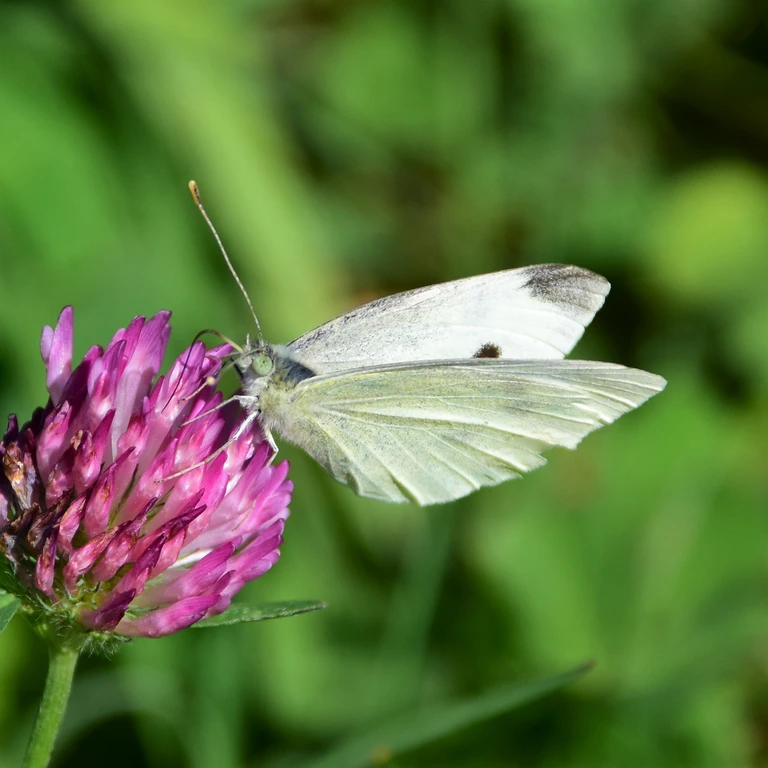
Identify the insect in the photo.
Pieris rapae
